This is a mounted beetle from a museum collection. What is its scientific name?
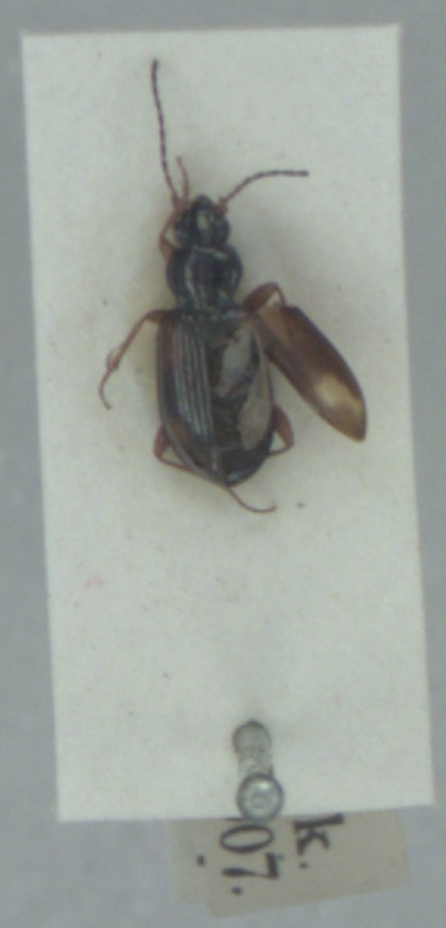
Bembidion tetracolum
